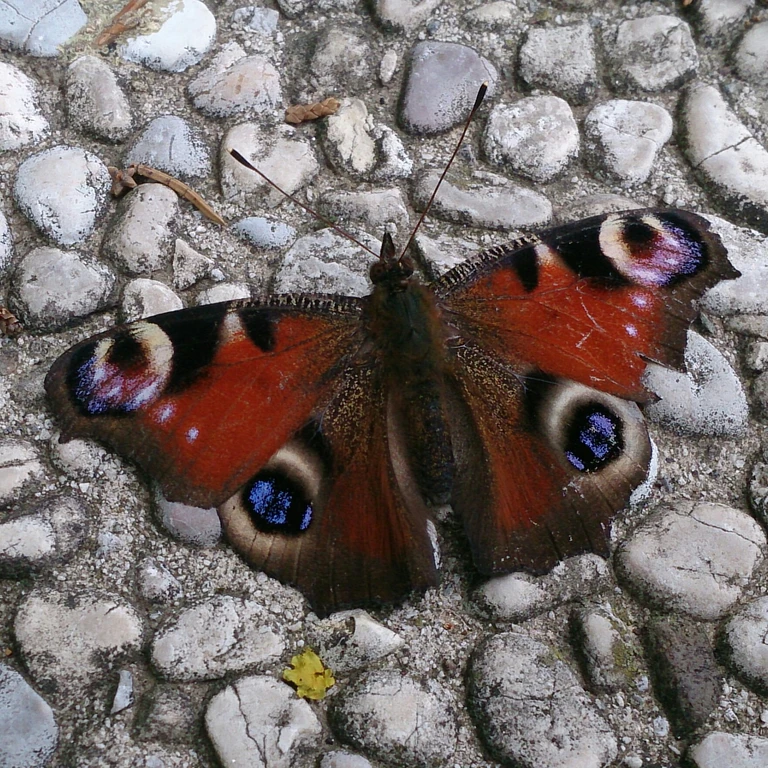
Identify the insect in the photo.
Aglais io
